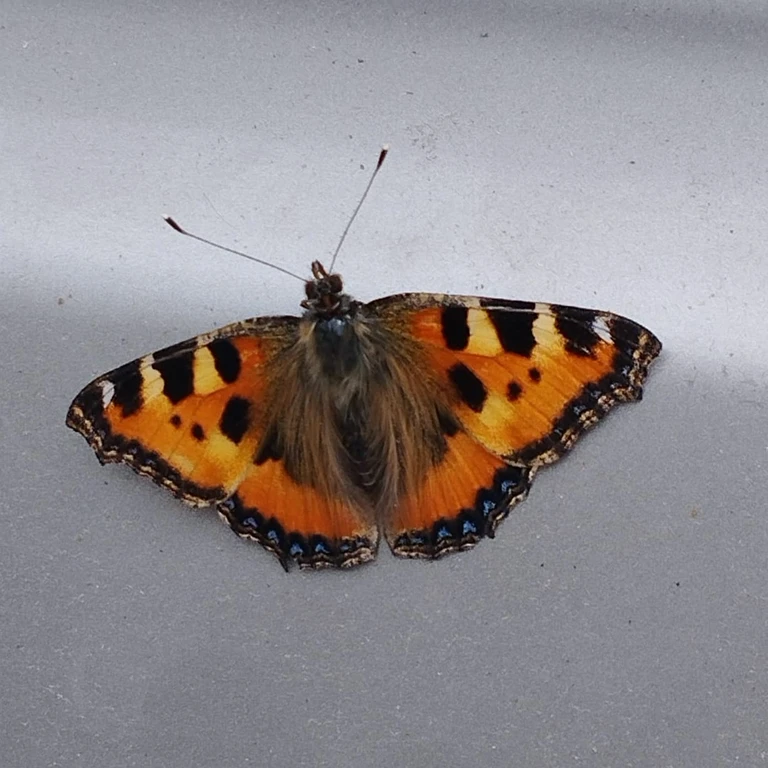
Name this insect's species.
Aglais urticae
